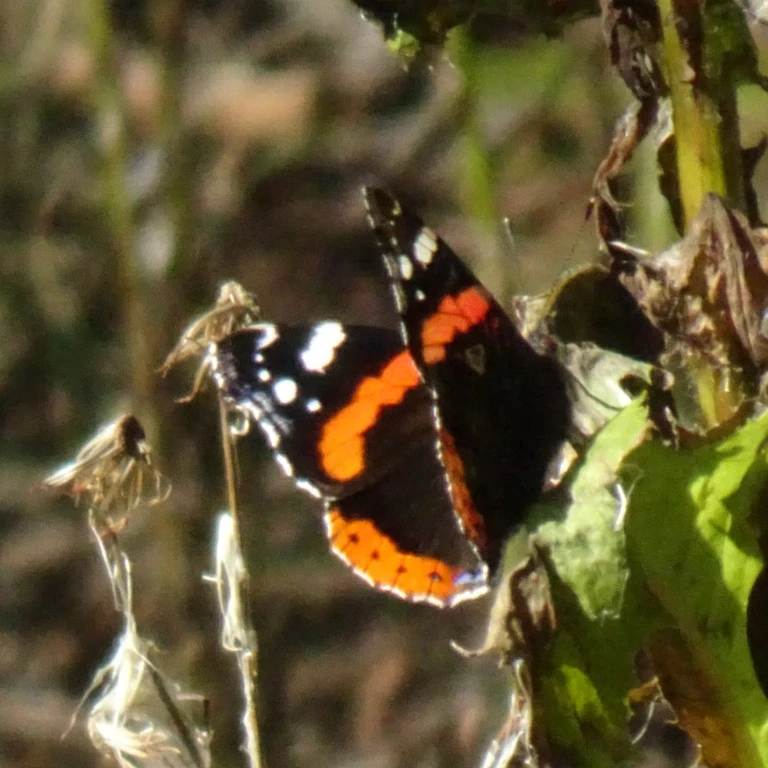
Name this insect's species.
Vanessa atalanta
